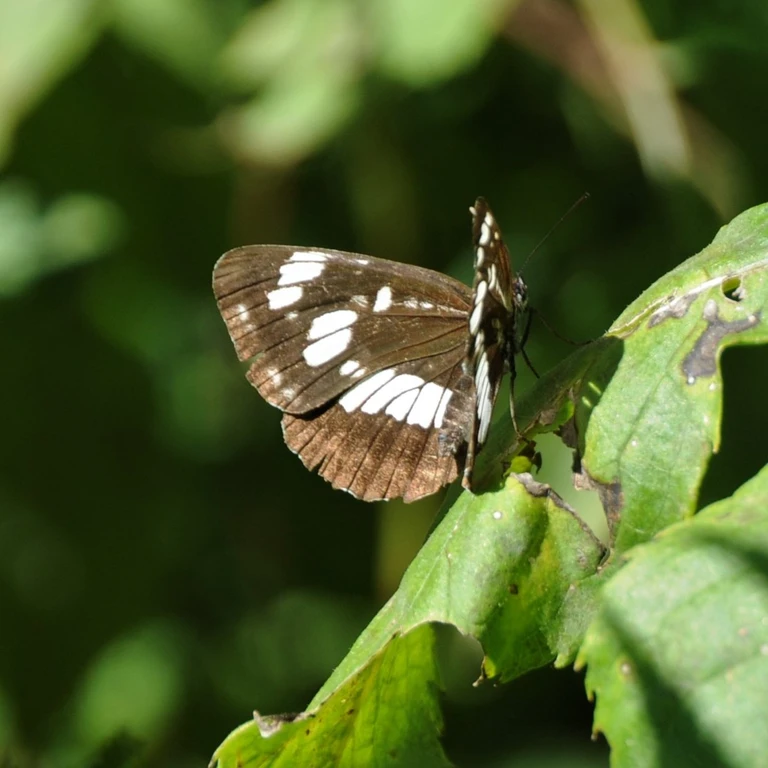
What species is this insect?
Neptis rivularis
